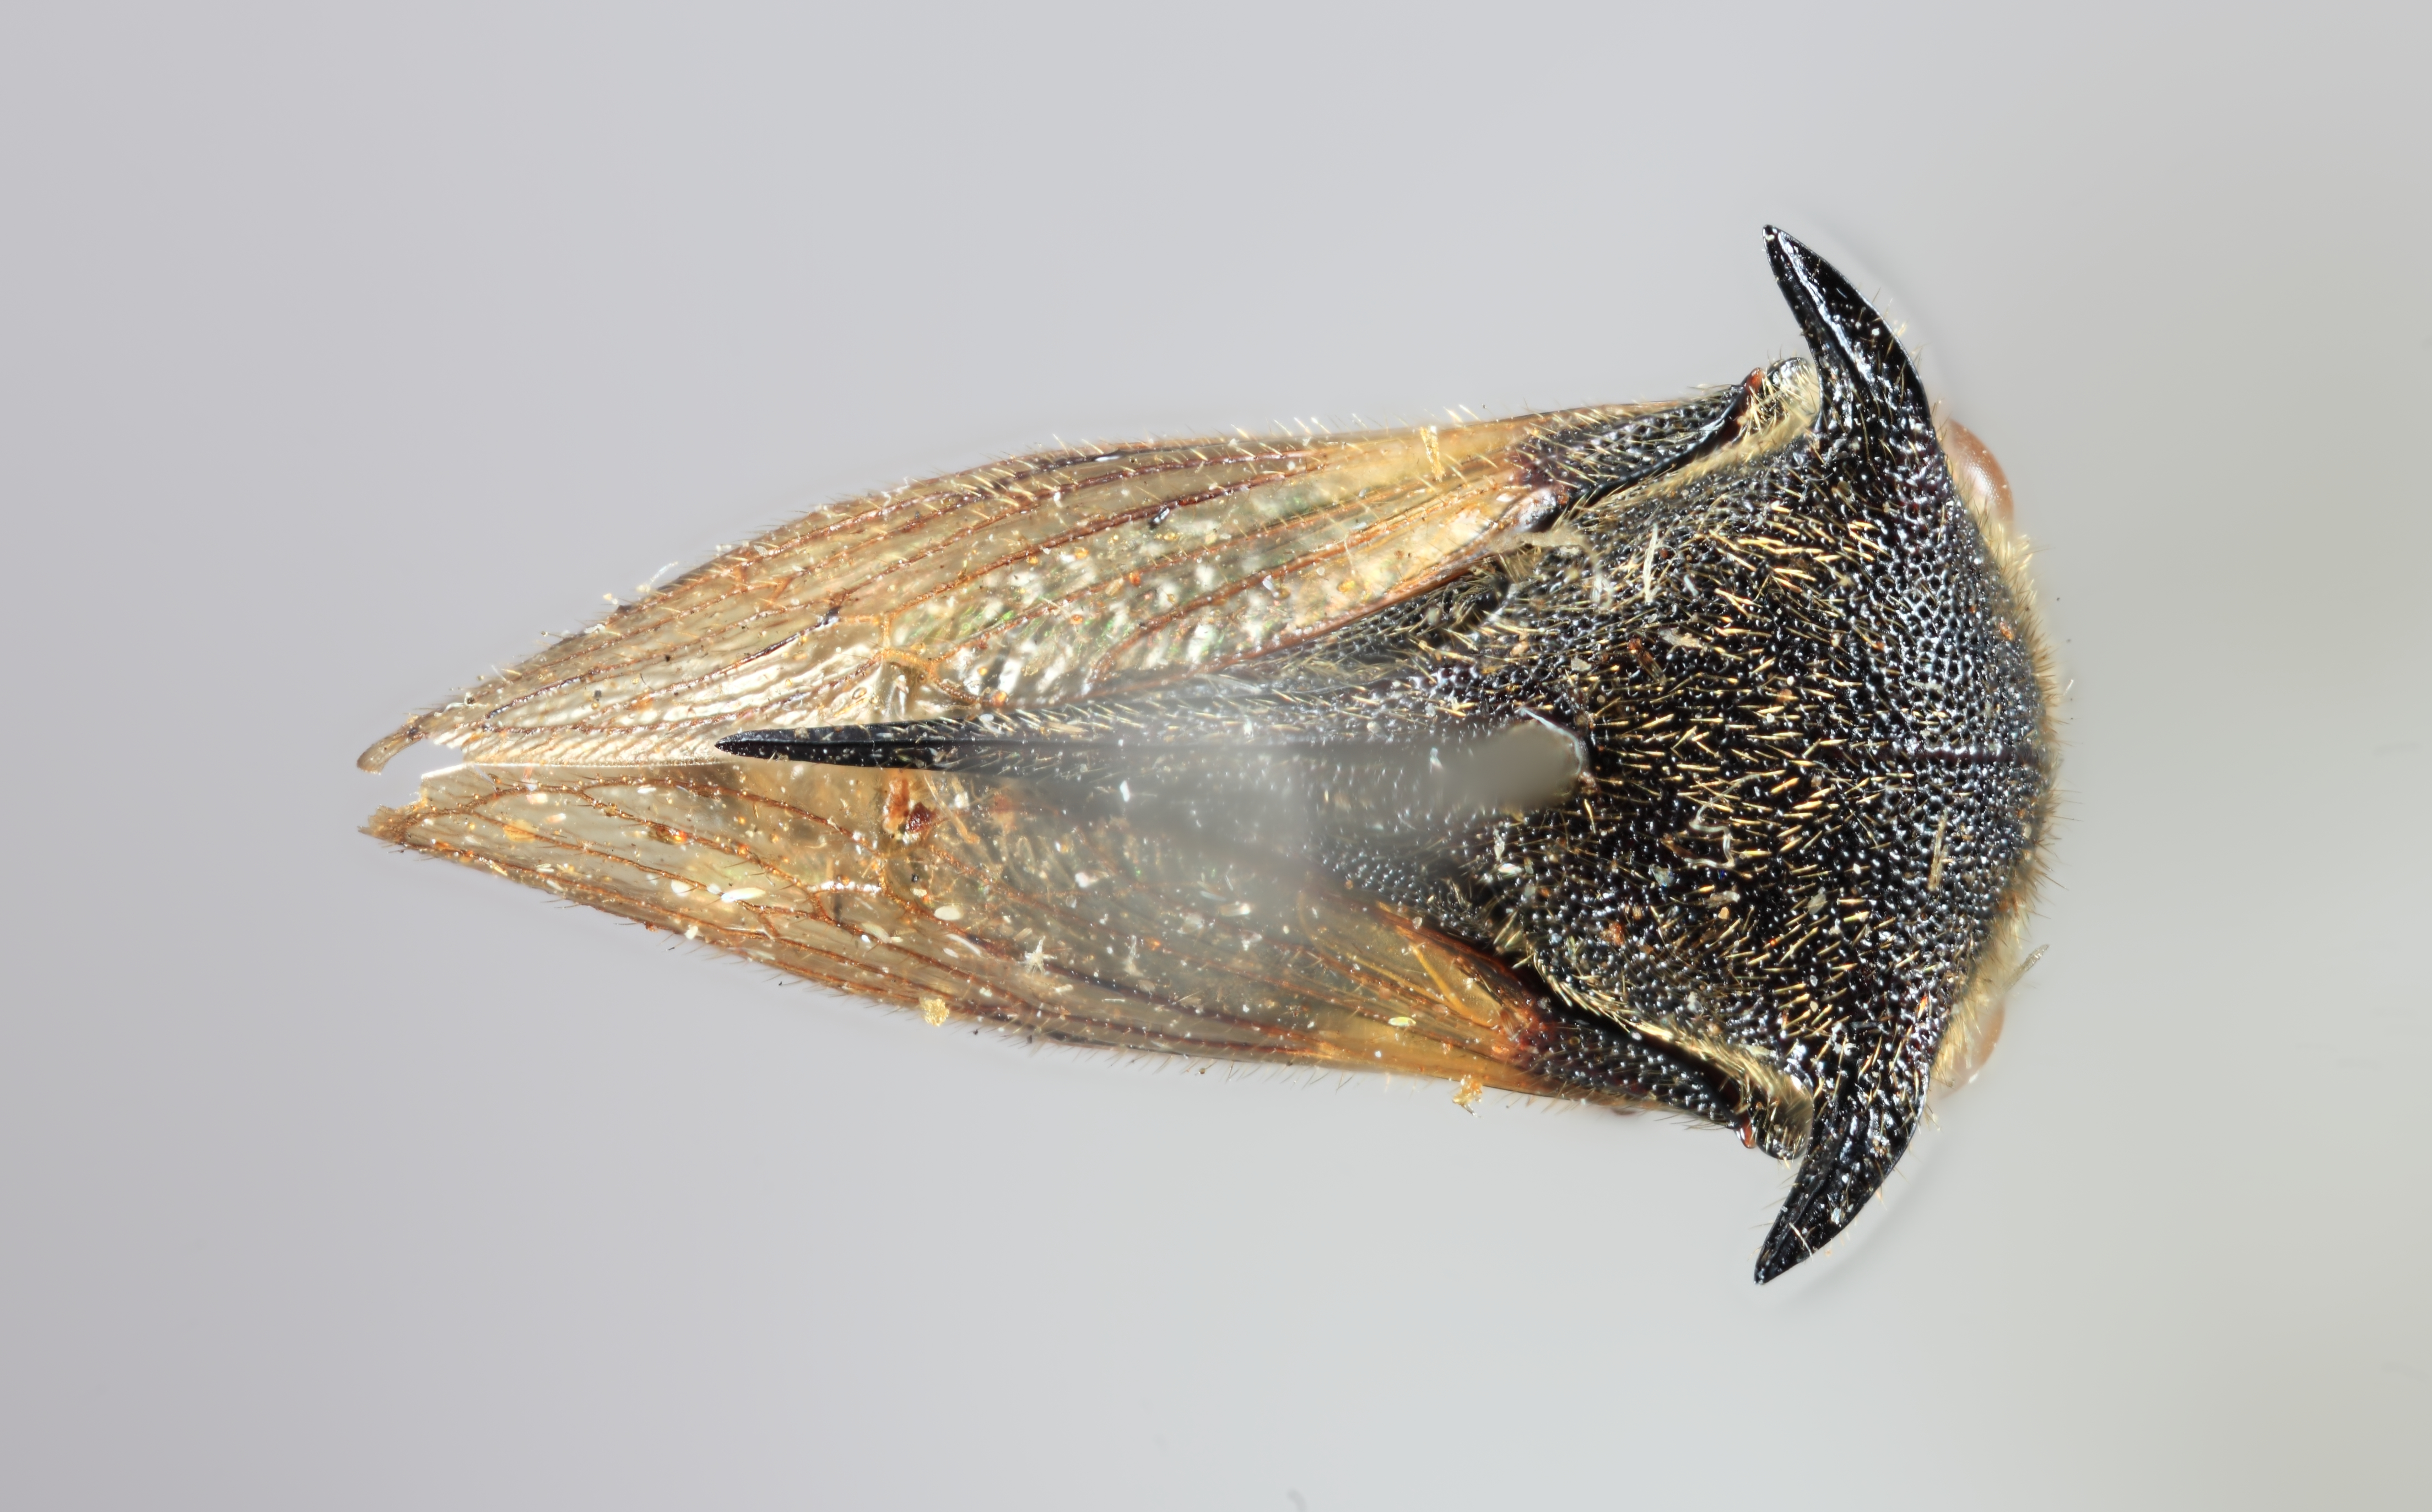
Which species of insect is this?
Tricentrus plicatus
